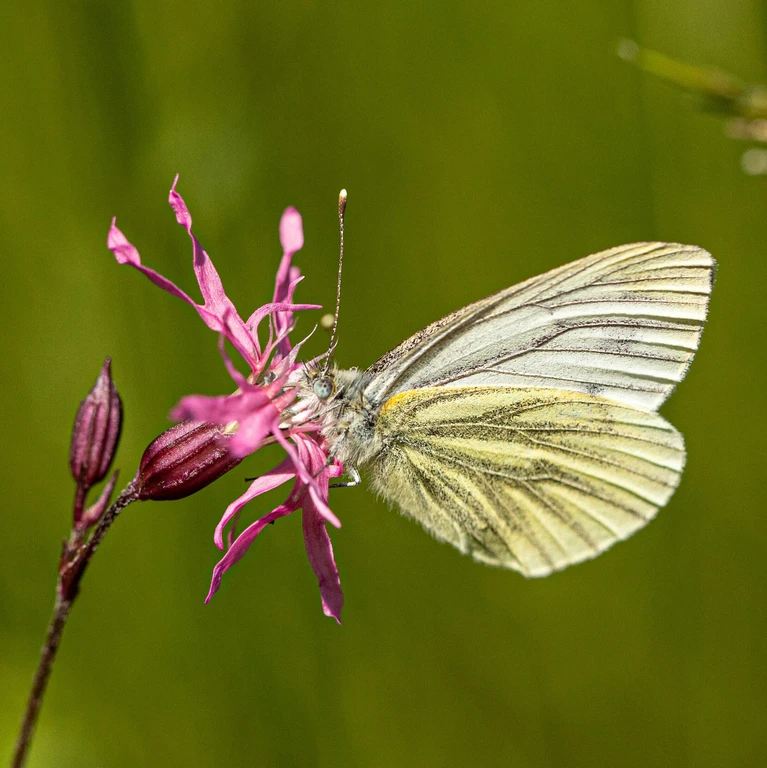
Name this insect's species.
Pieris napi
